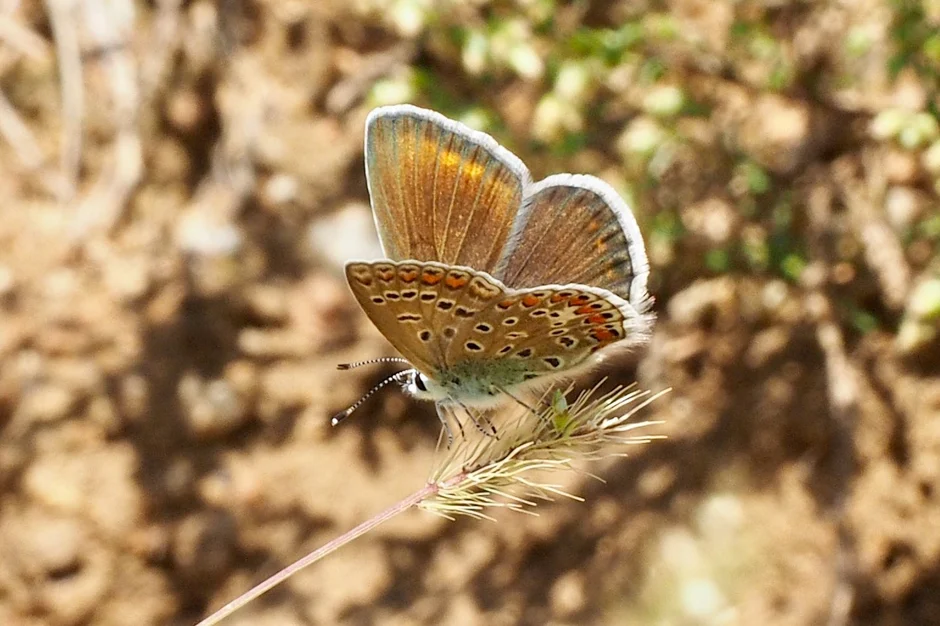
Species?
Polyommatus icarus
